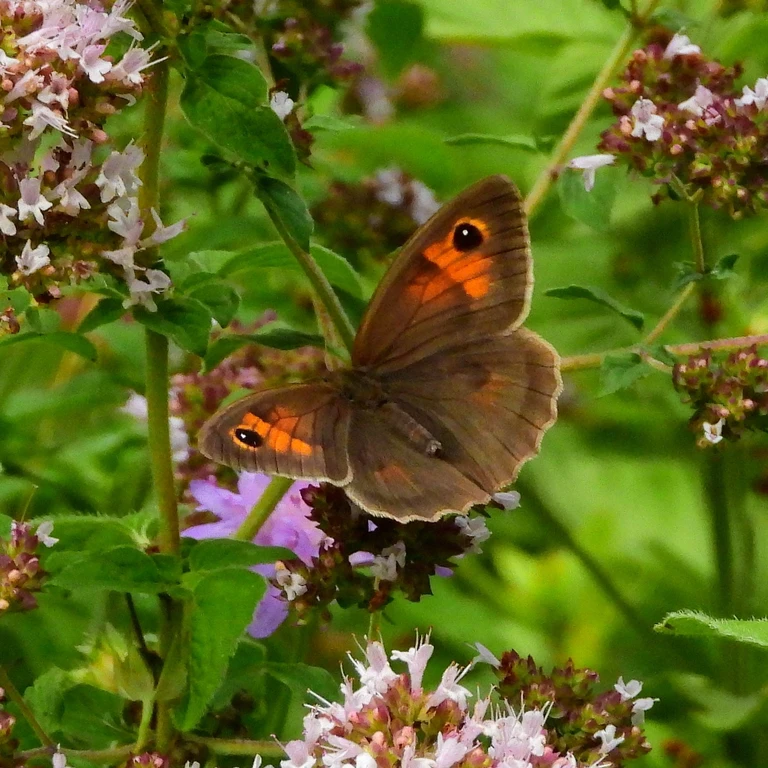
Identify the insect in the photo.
Maniola jurtina
